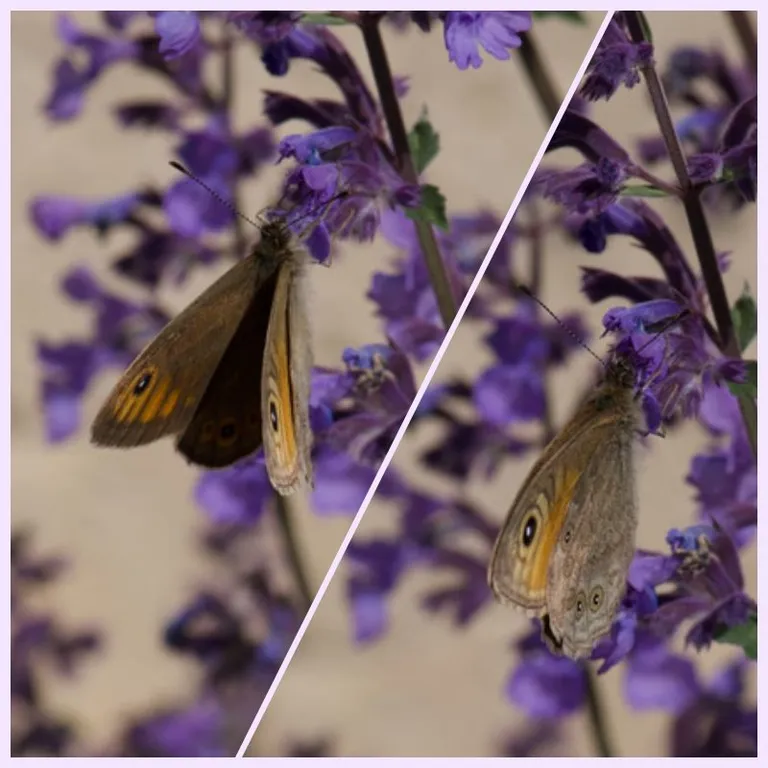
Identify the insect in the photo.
Lasiommata maera (also Pararge maera)
